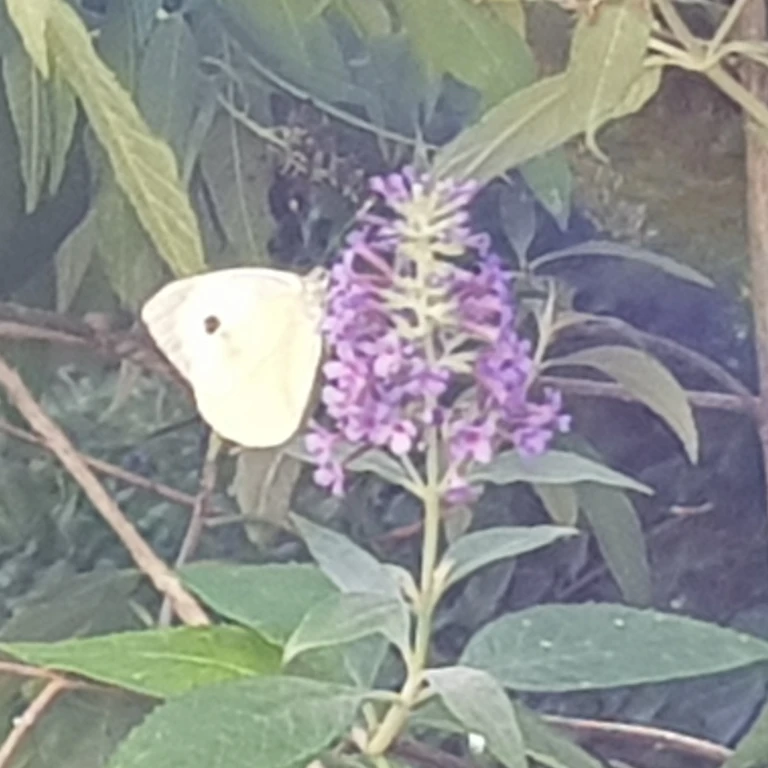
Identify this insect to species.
Pieris brassicae
